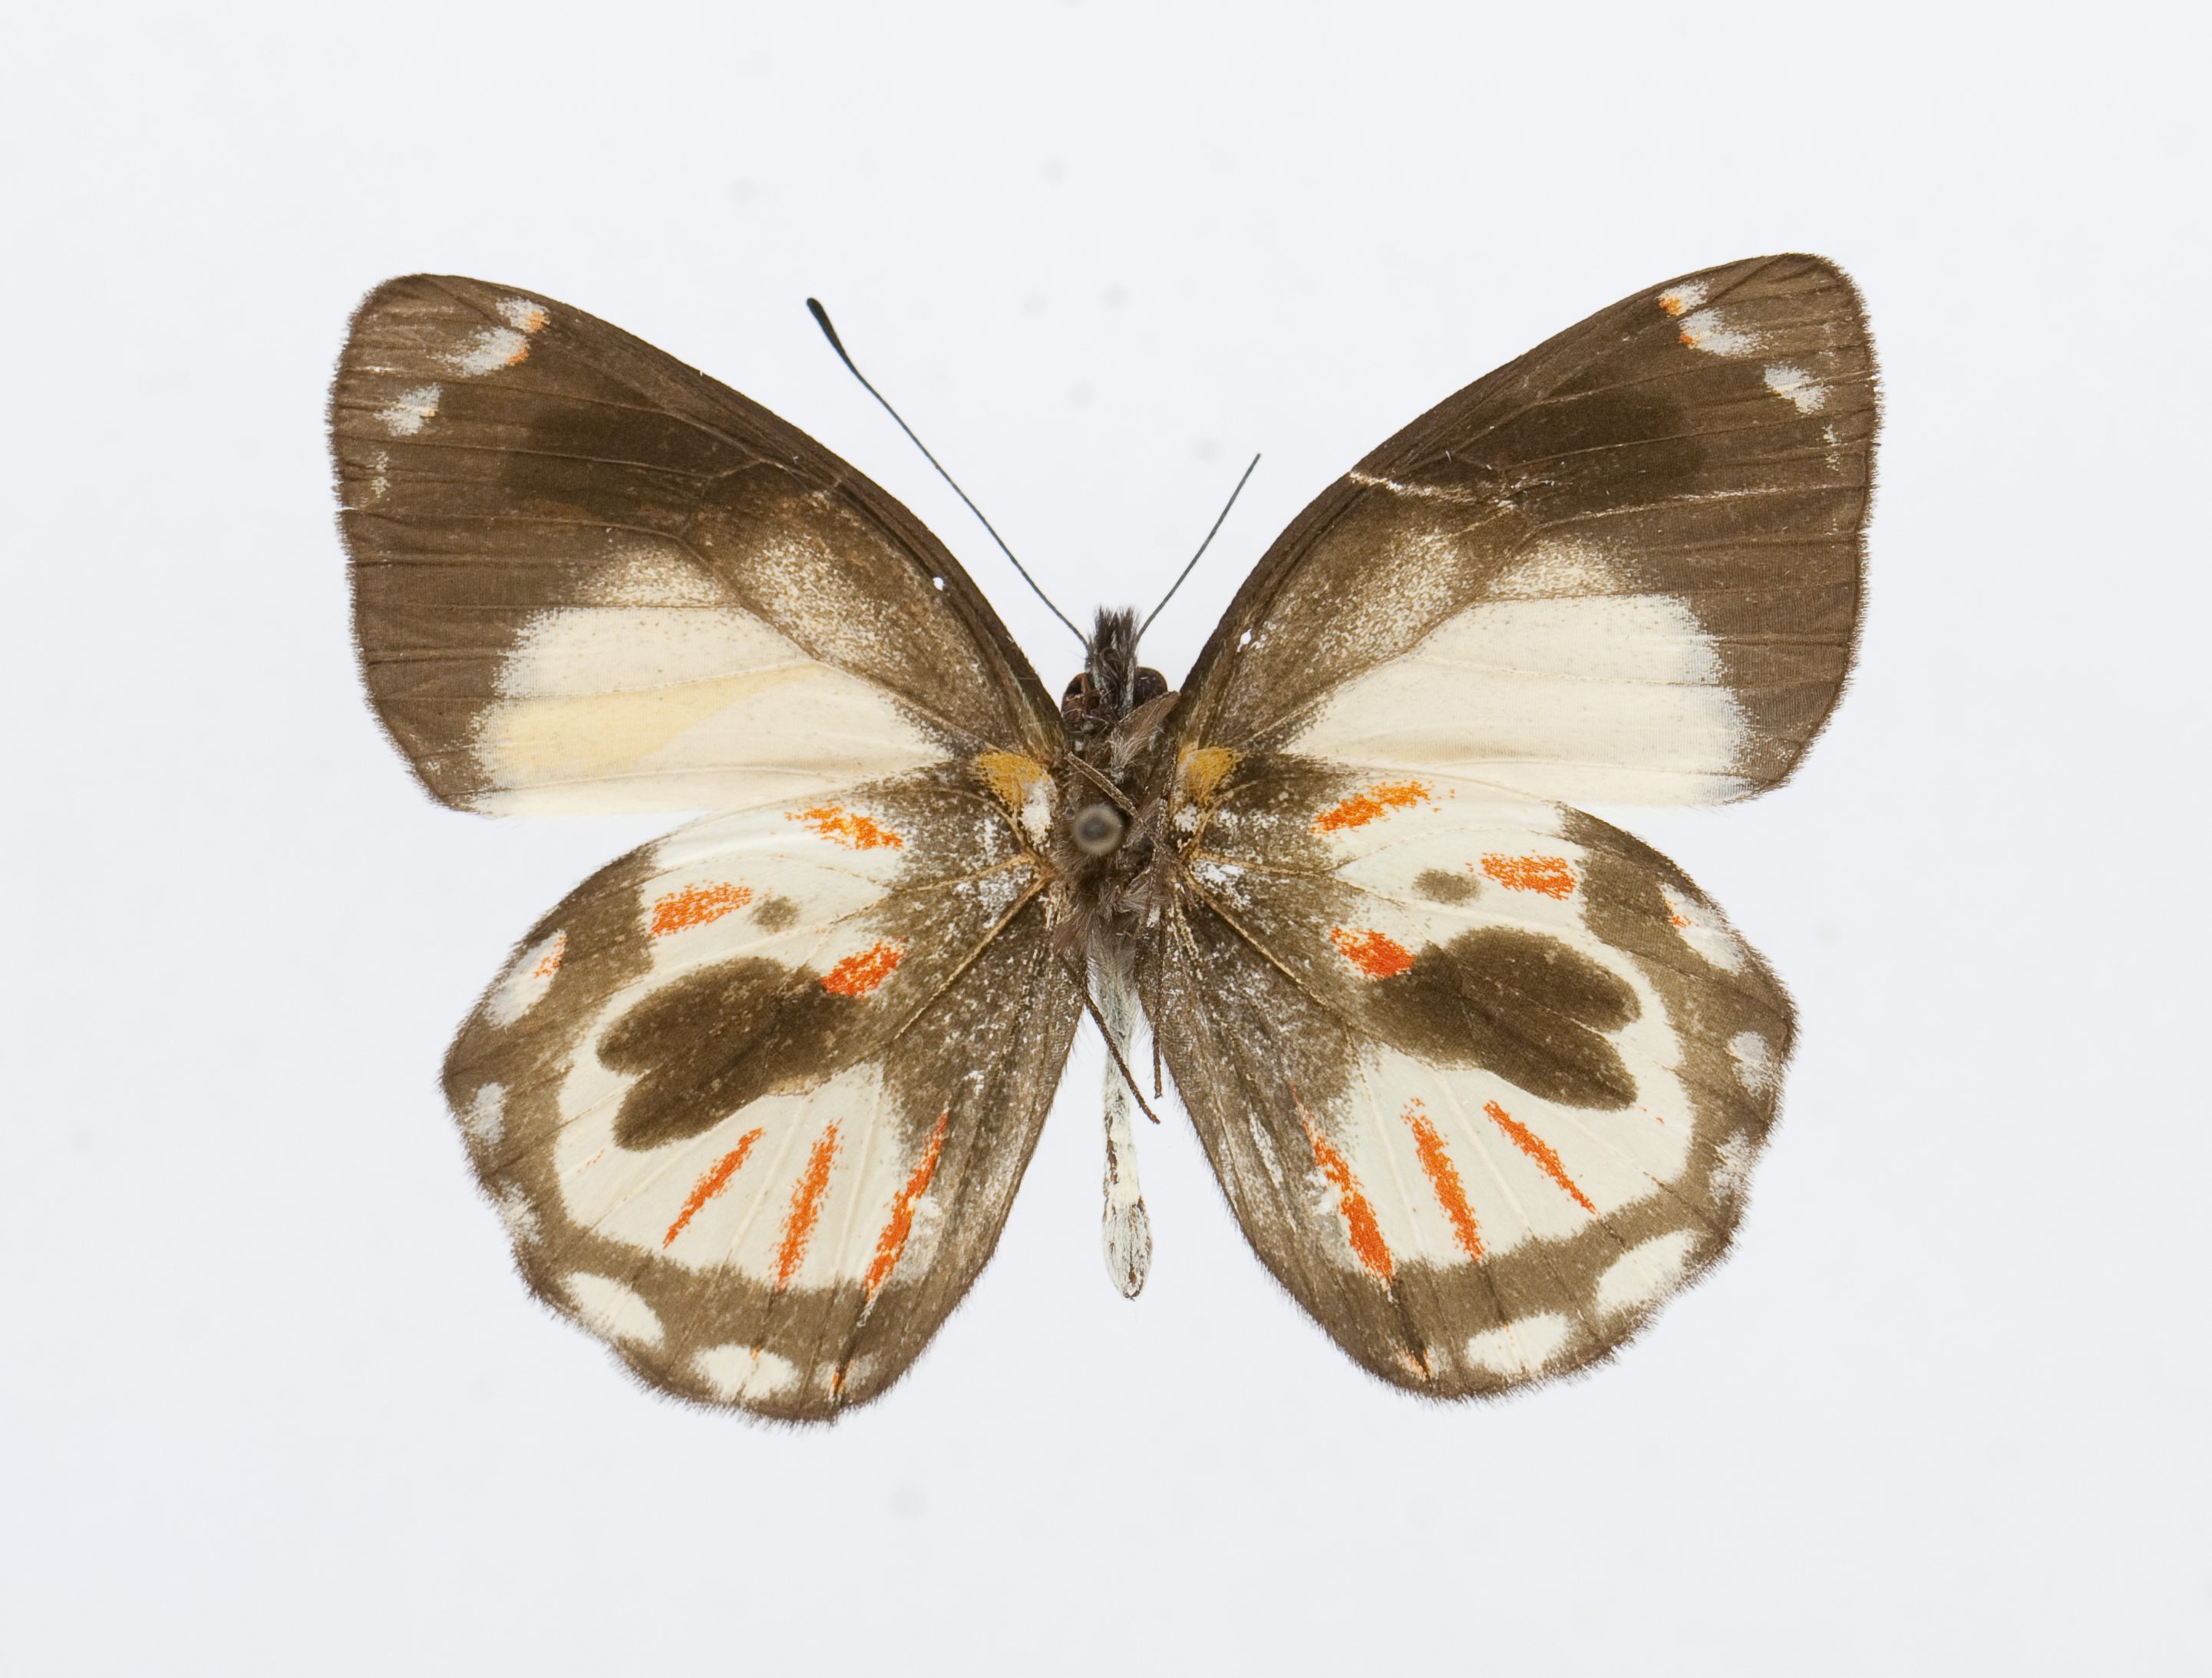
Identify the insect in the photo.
Delias argentata
